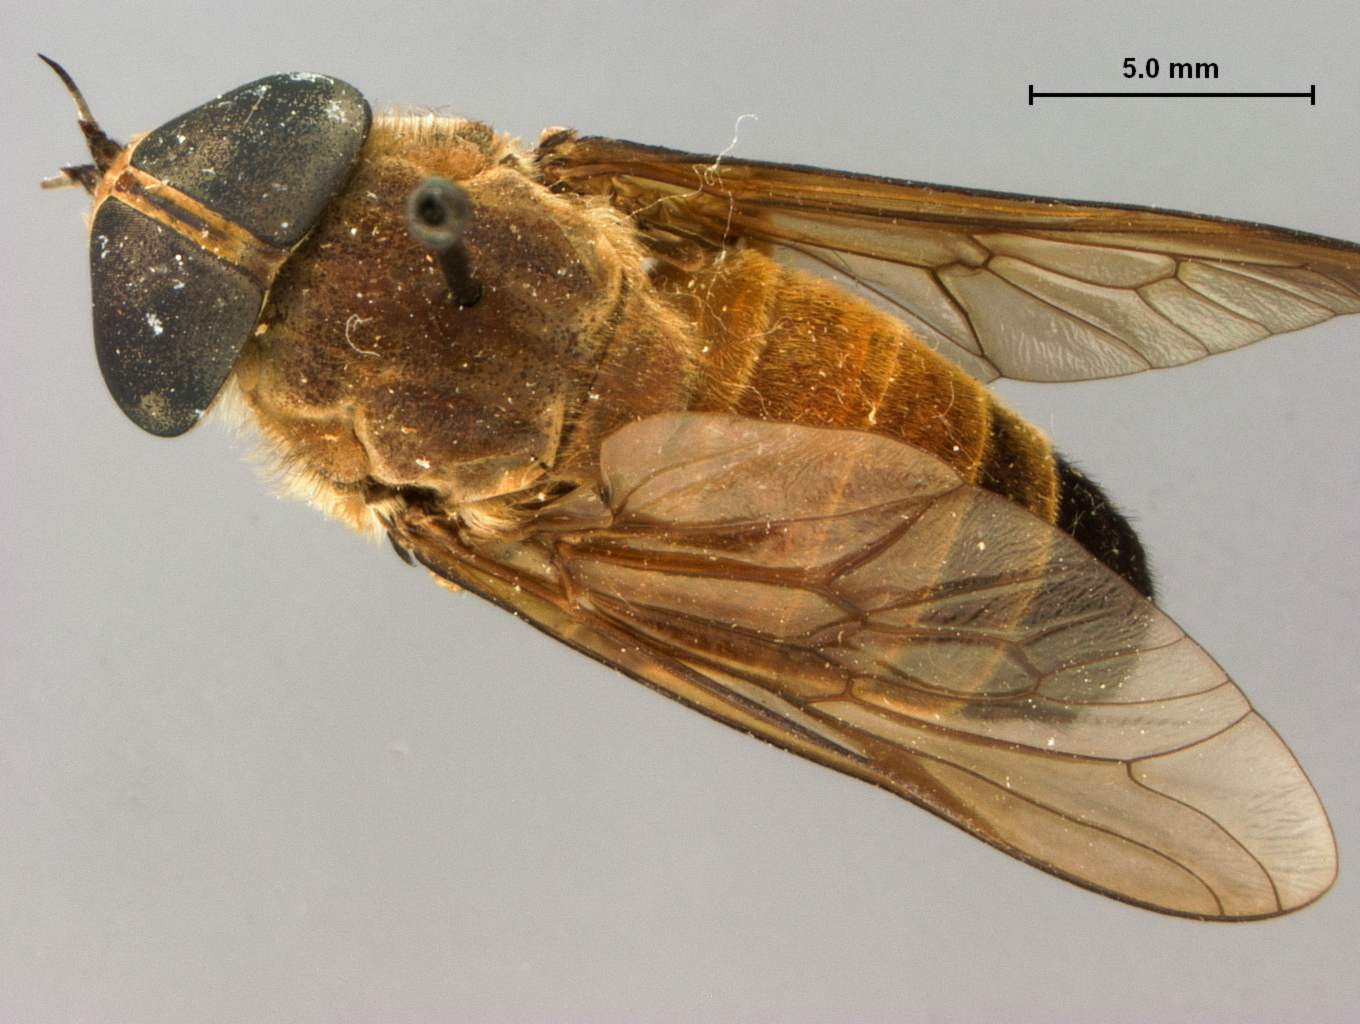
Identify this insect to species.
Tabanus annamensis
